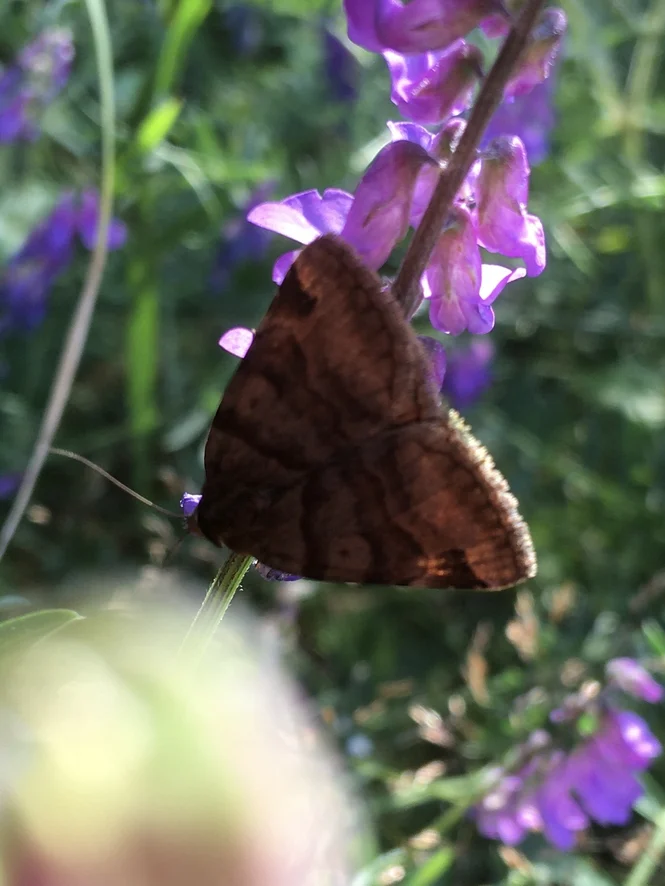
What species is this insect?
Euclidia glyphica
